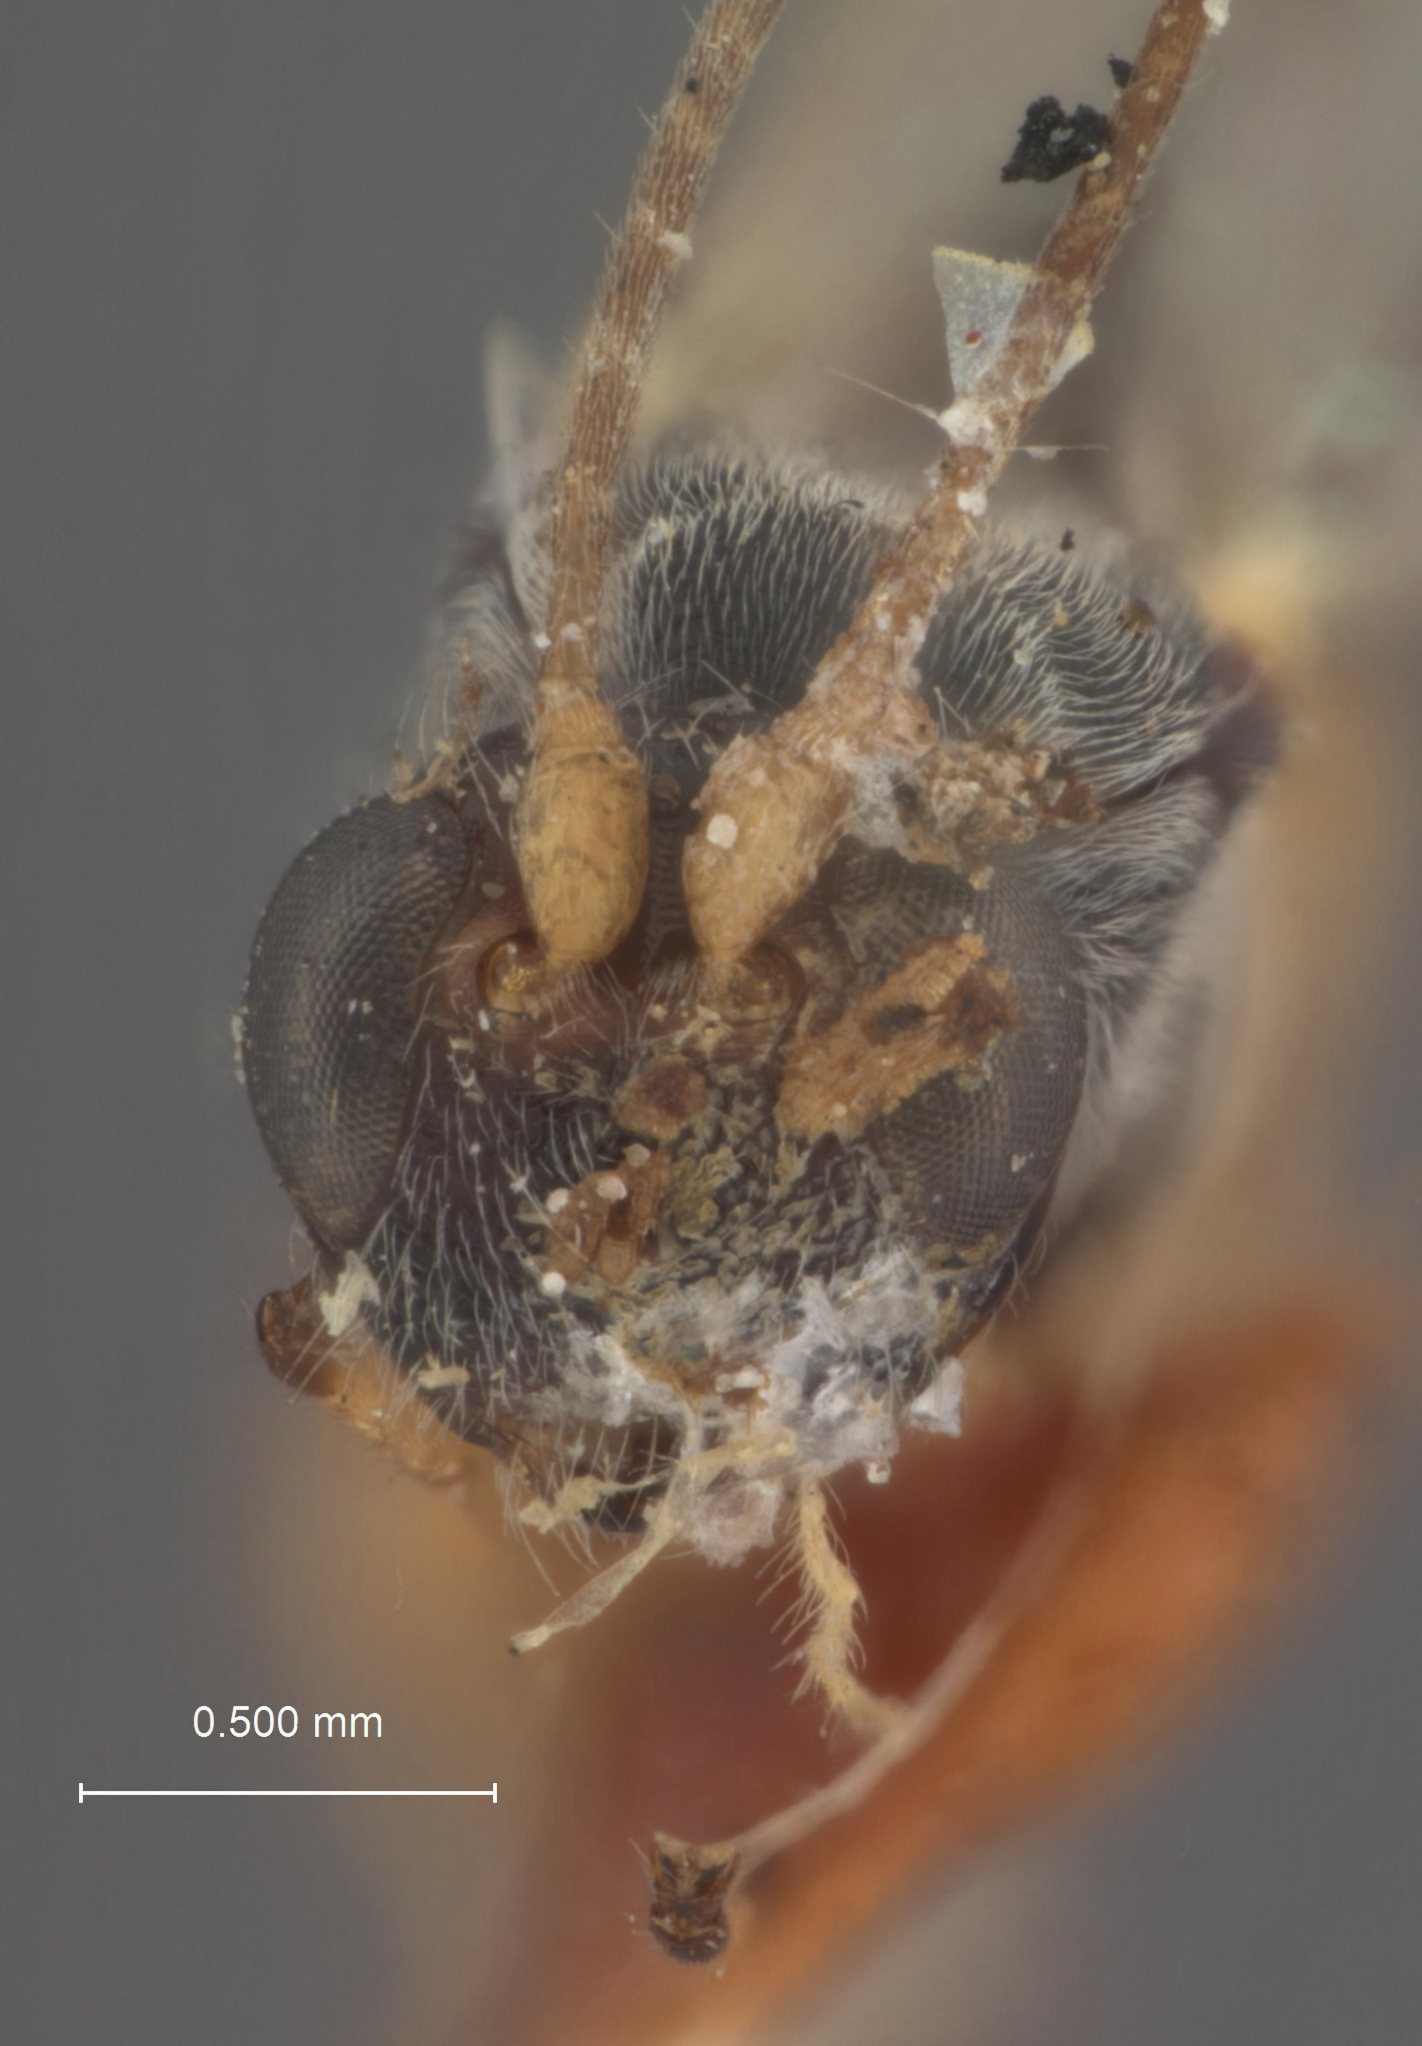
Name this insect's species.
Spathius myrtilus
